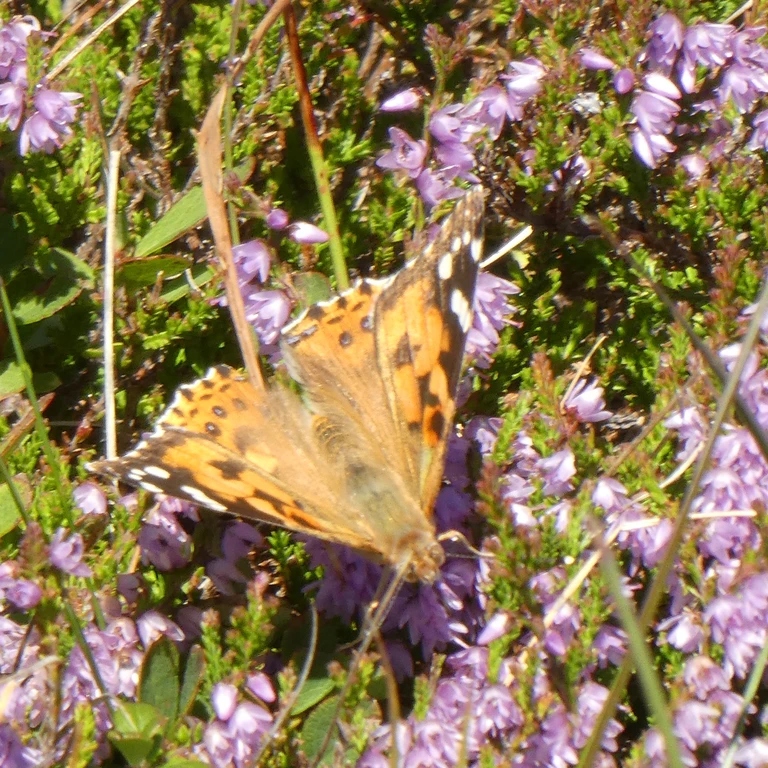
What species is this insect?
Vanessa cardui
